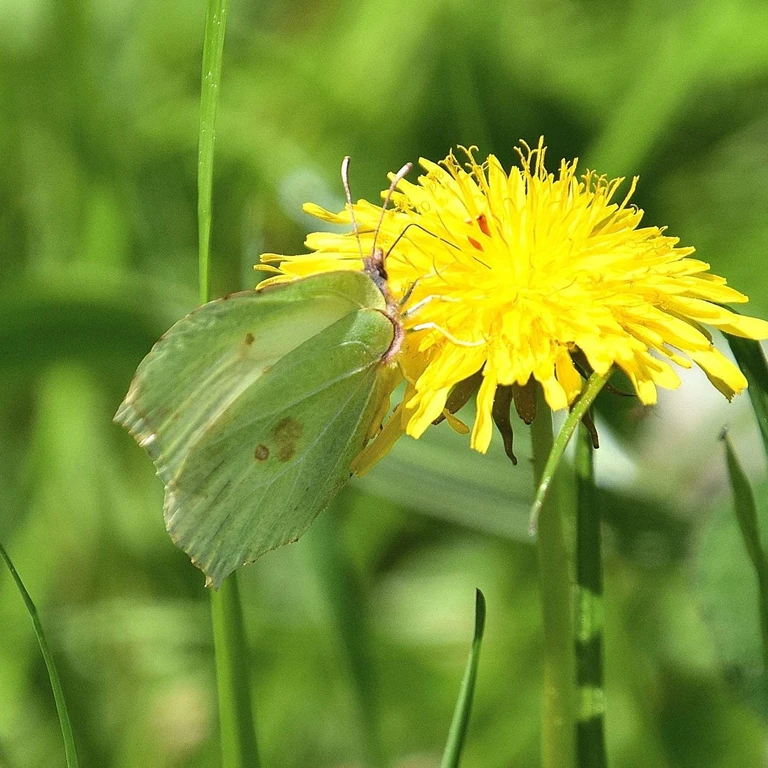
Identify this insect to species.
Gonepteryx rhamni
